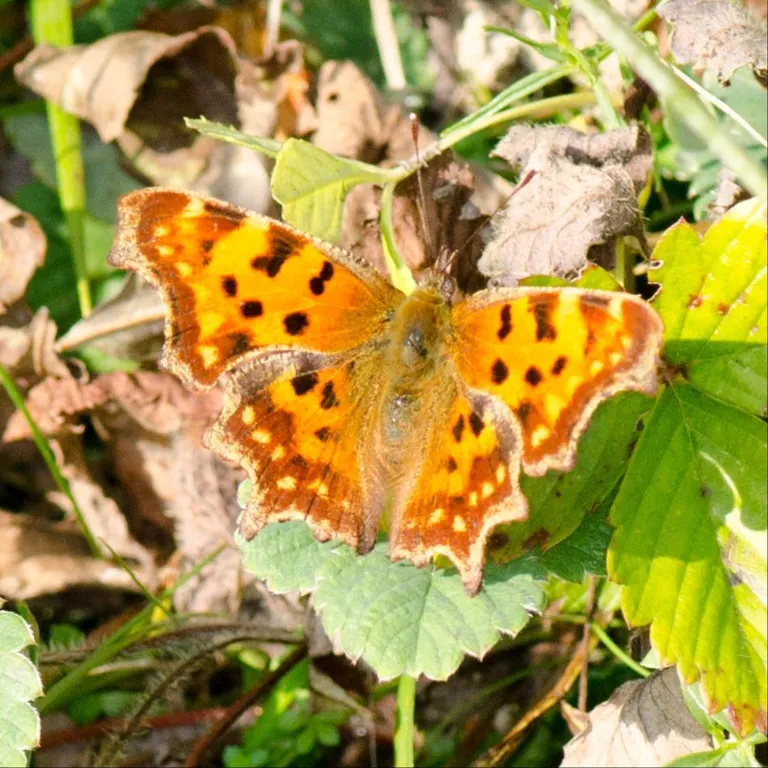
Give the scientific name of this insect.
Polygonia c-album
